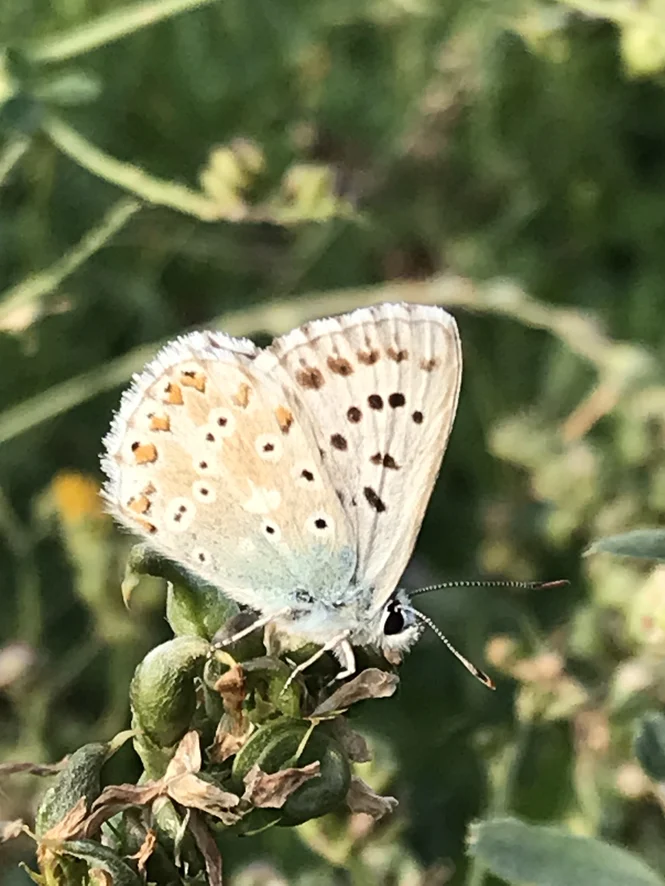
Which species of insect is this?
Lysandra coridon
